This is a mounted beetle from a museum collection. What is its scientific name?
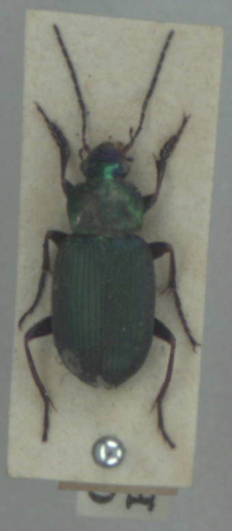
Chlaenius nigricornis
